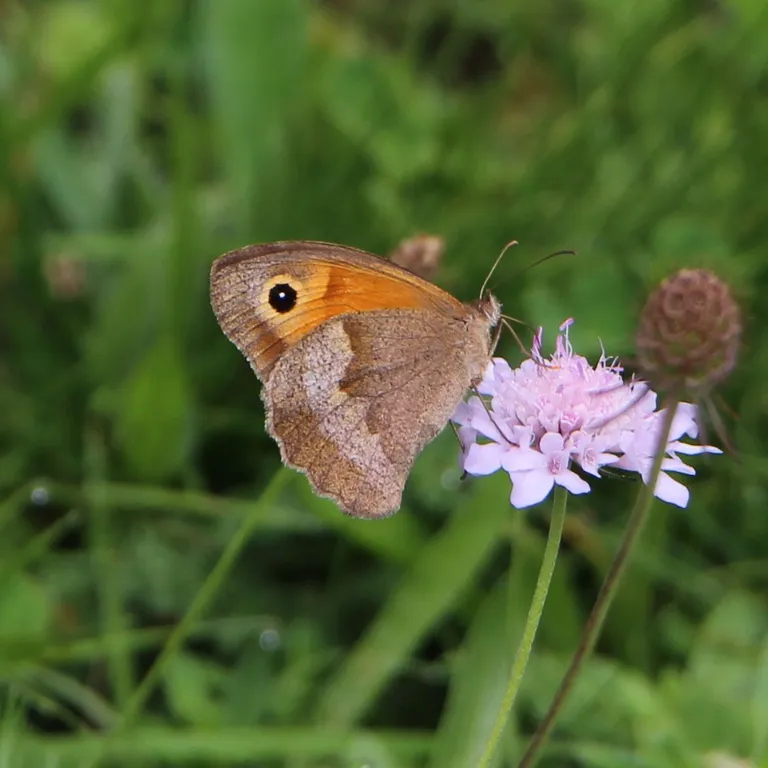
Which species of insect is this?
Maniola jurtina
